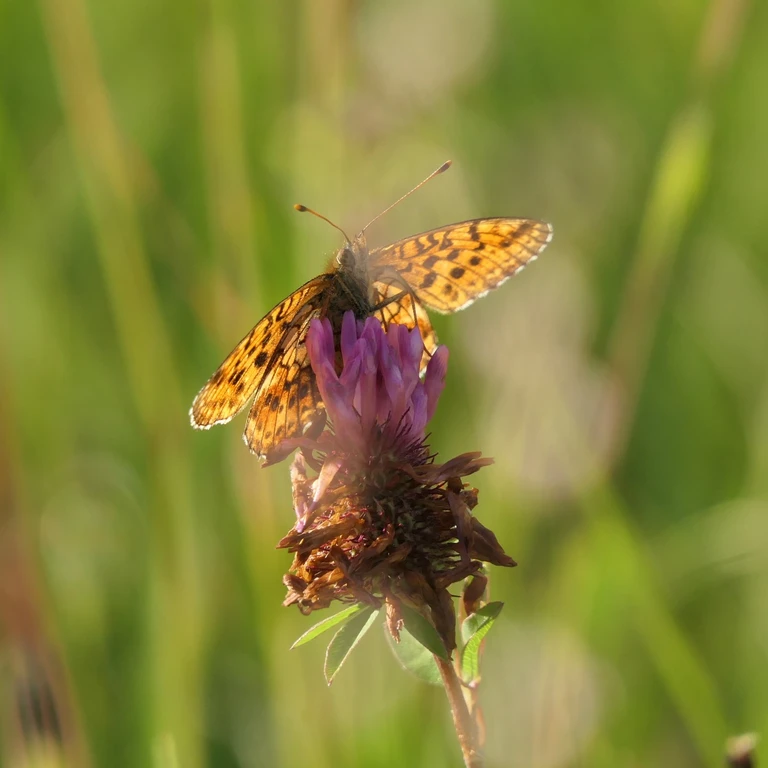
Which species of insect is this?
Brenthis ino
